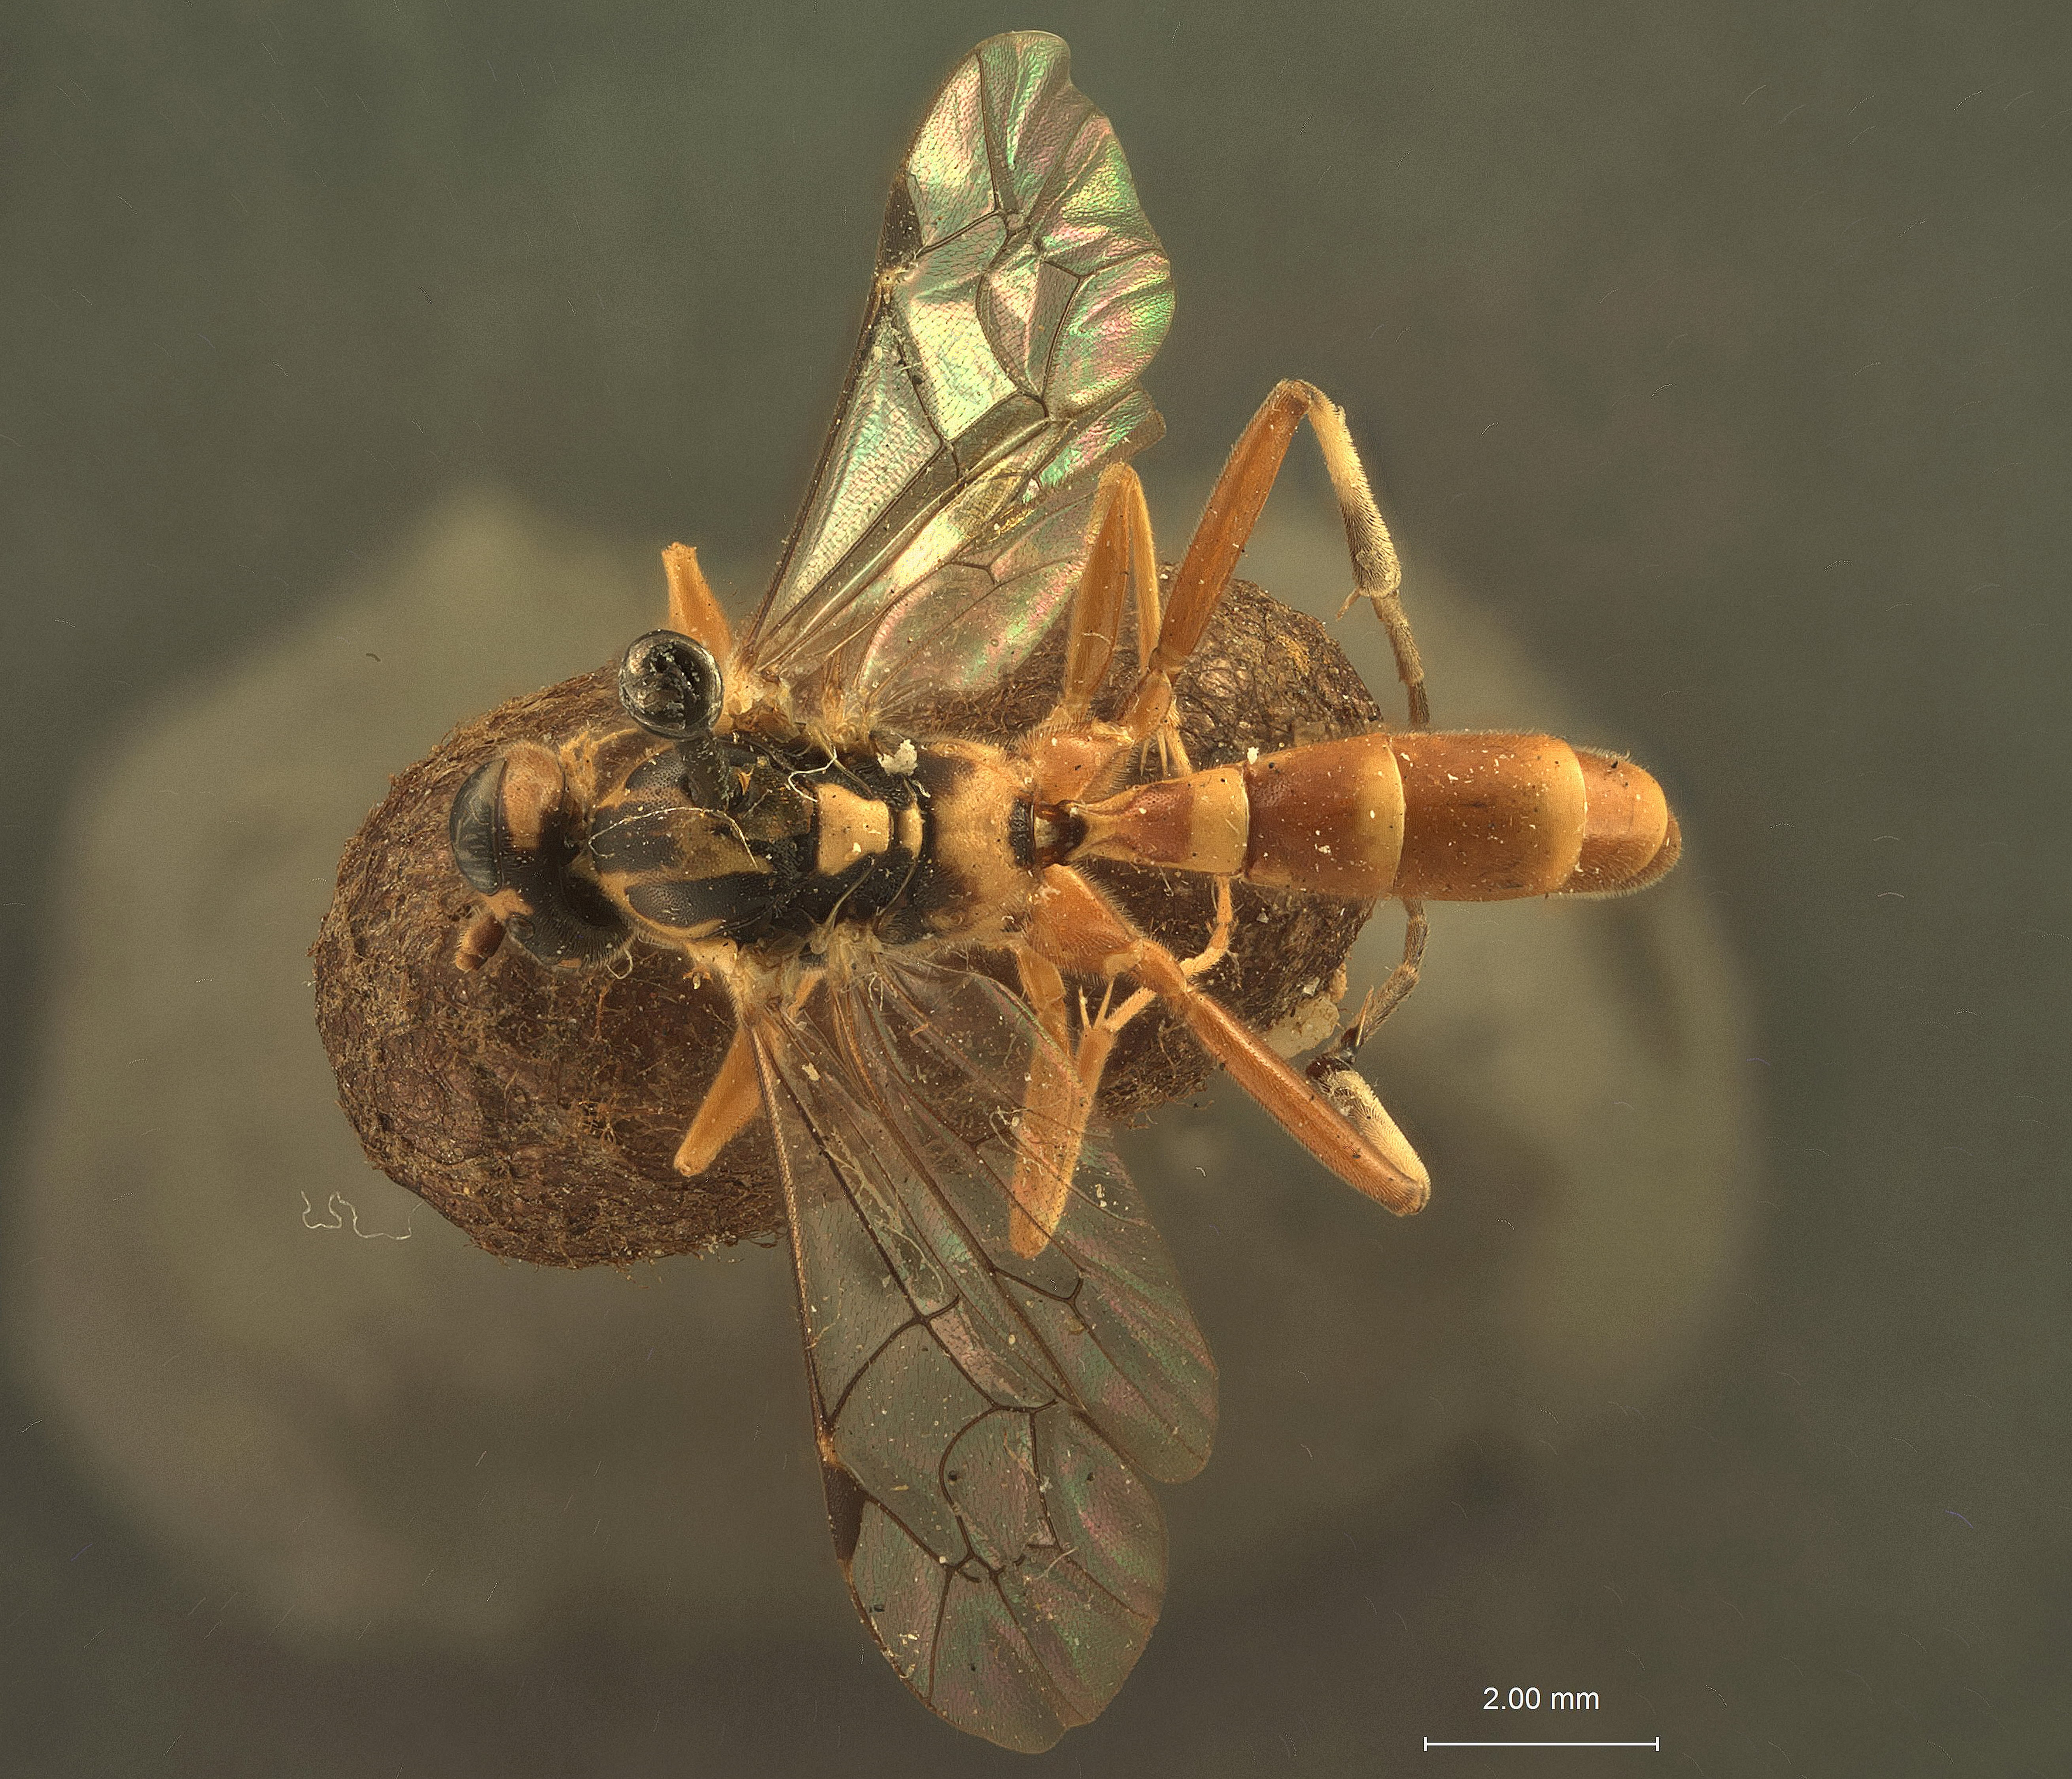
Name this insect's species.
Lagarotis diprioni
